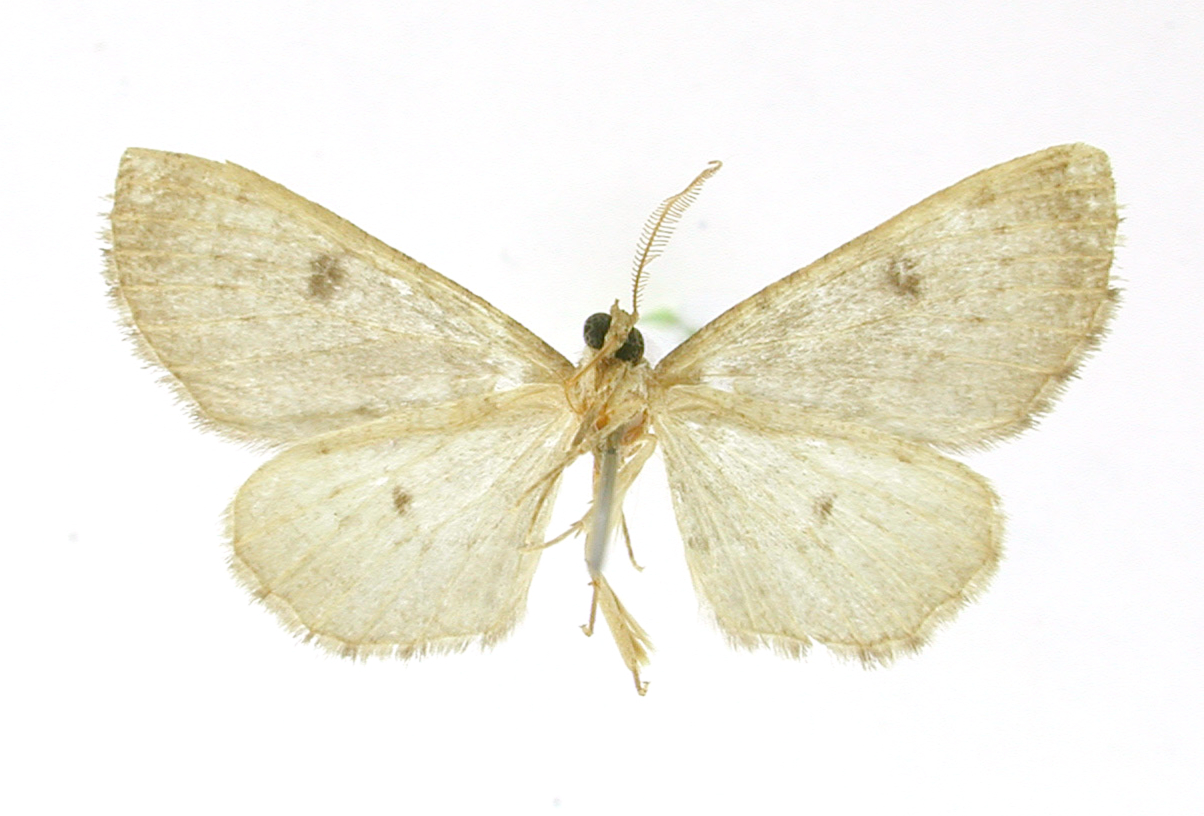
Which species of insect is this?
Exelis mundaria
